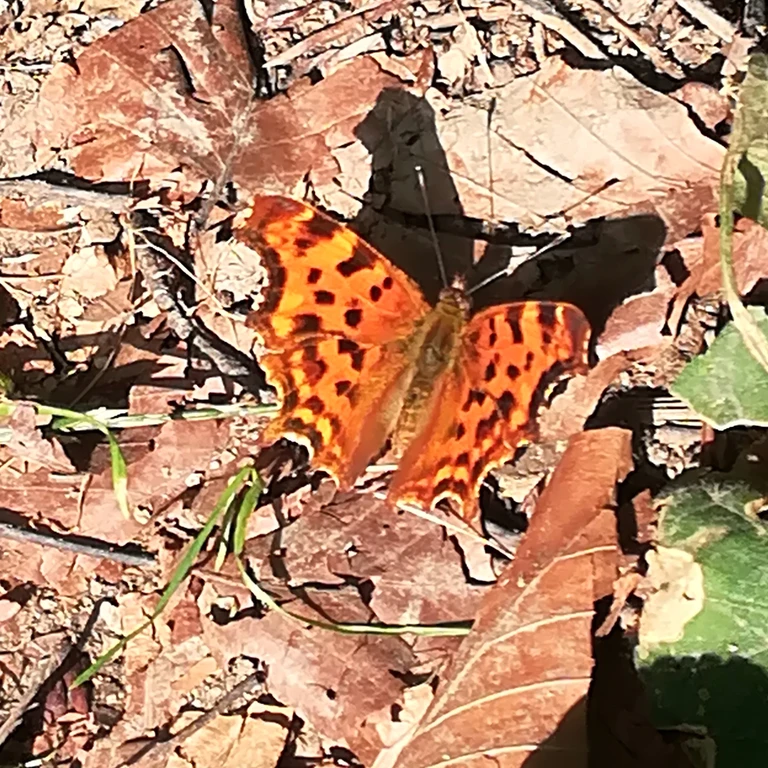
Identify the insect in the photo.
Polygonia c-album
